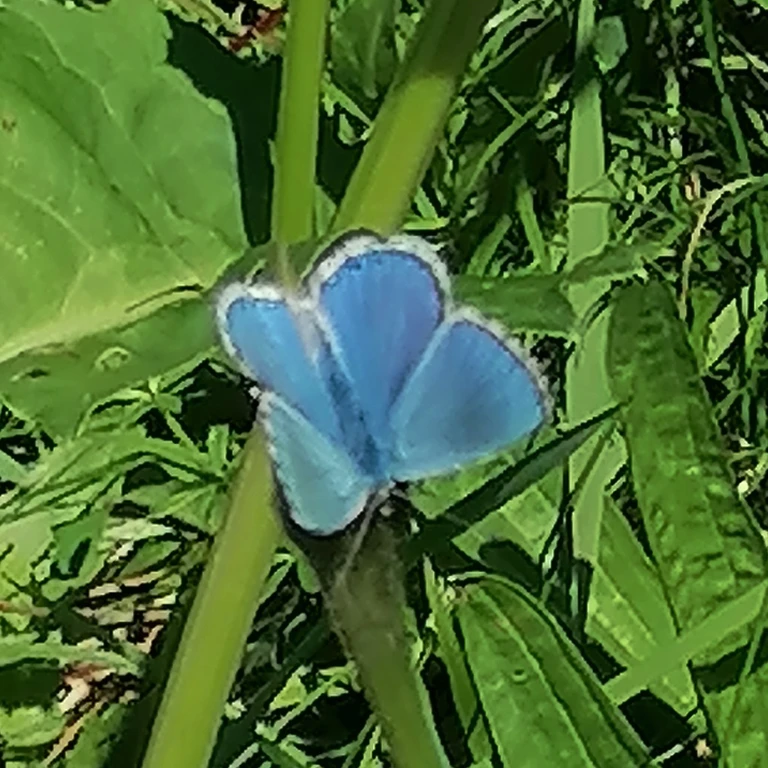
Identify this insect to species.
Lysandra bellargus
